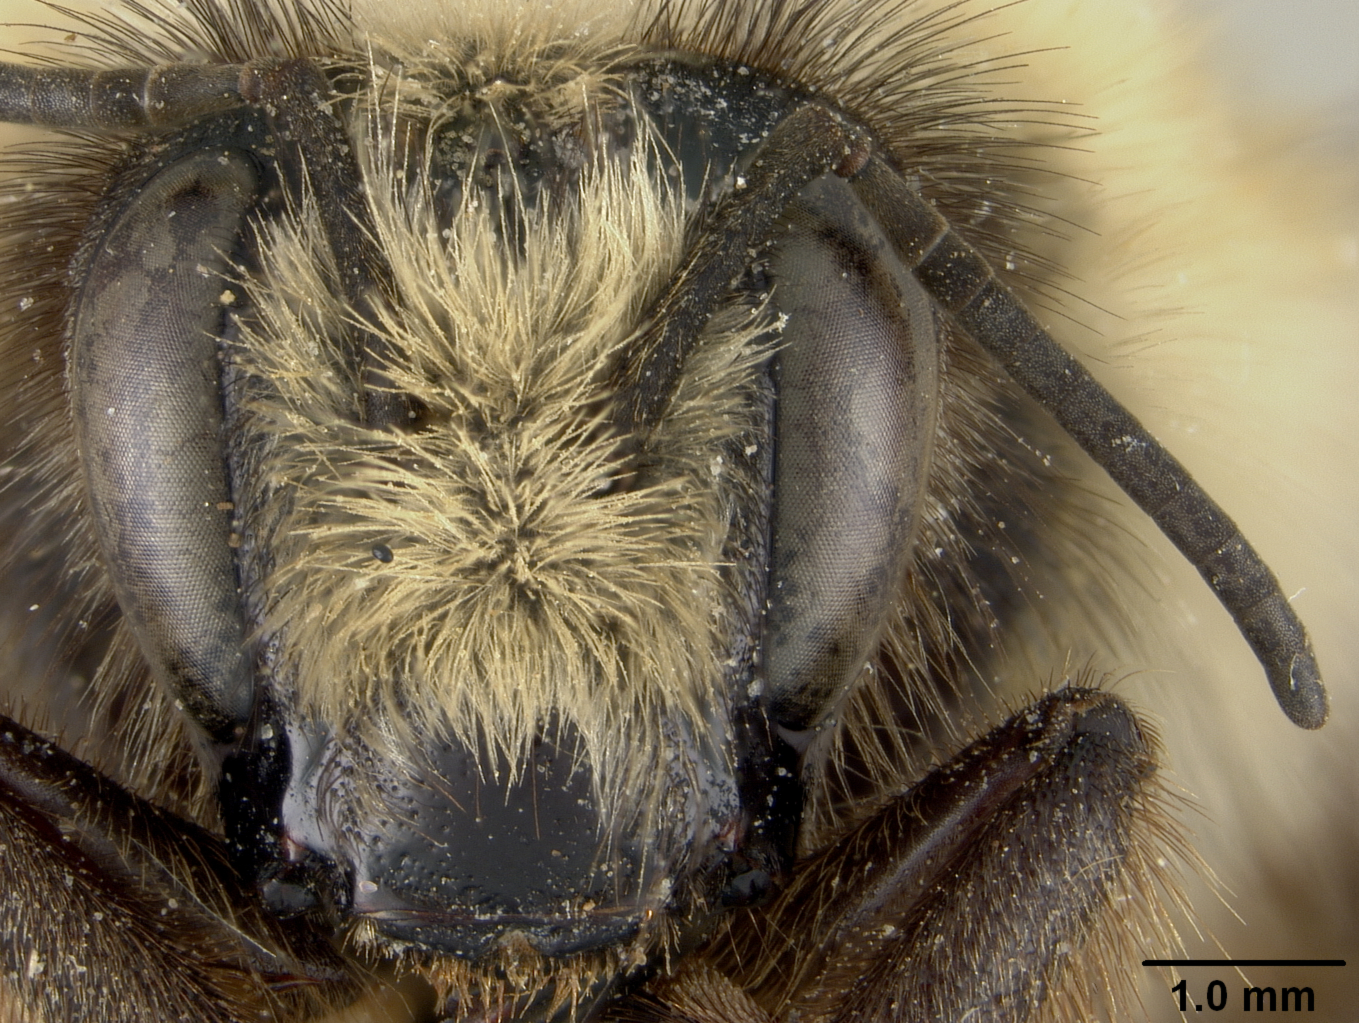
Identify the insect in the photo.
Pyrobombus cascadensis
